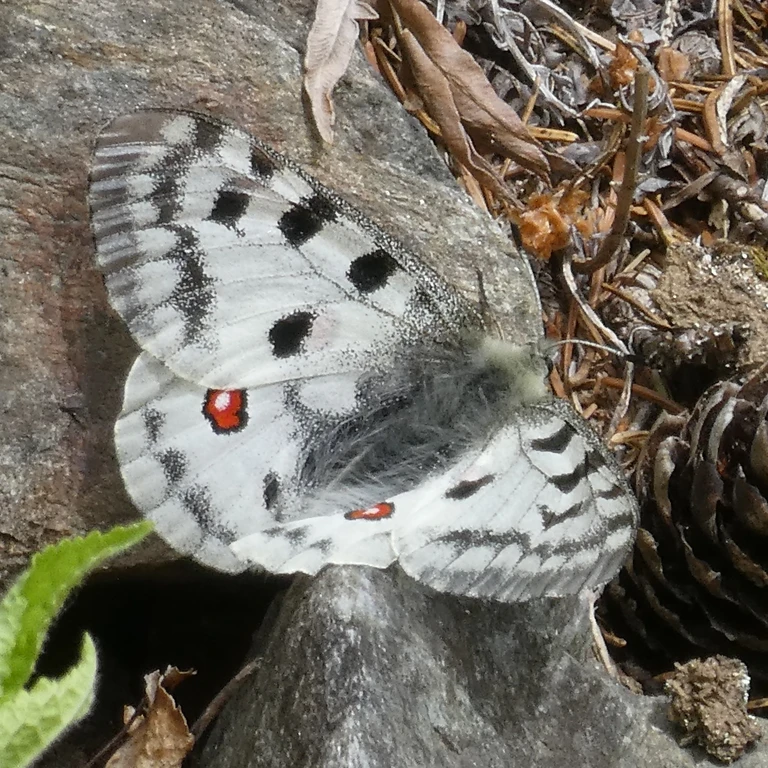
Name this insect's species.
Parnassius apollo
